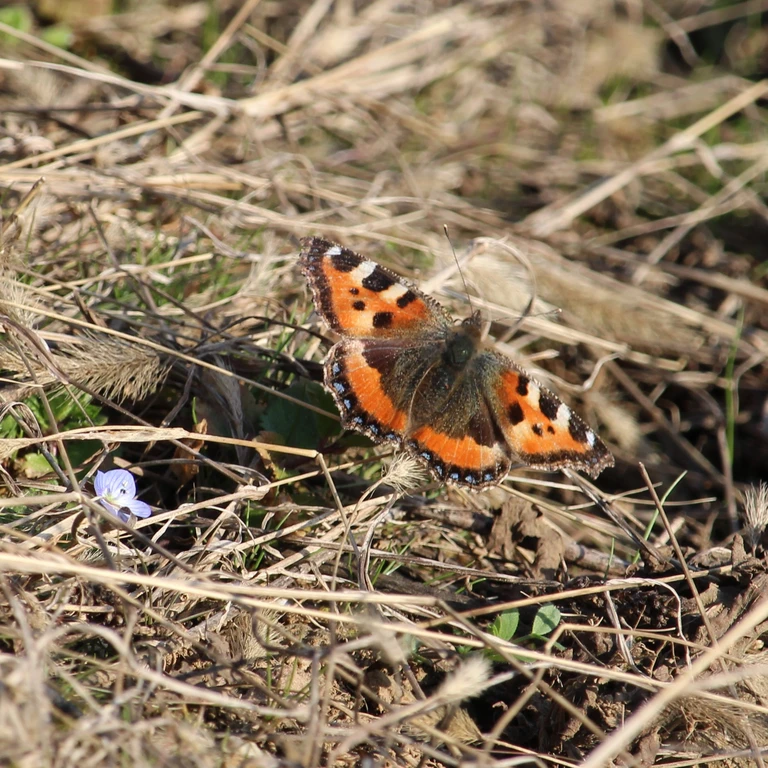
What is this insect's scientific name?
Aglais urticae
